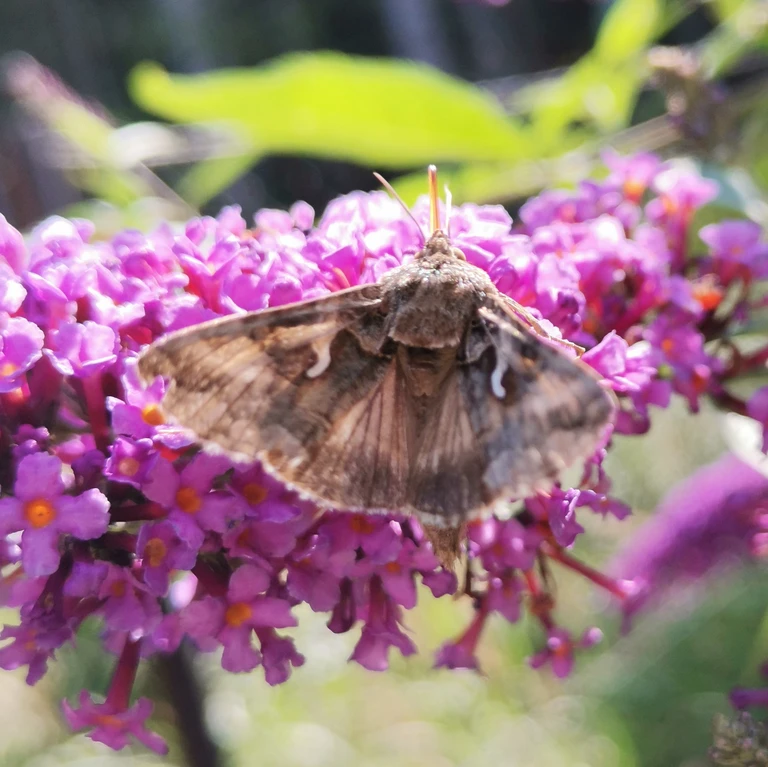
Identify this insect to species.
Autographa gamma
